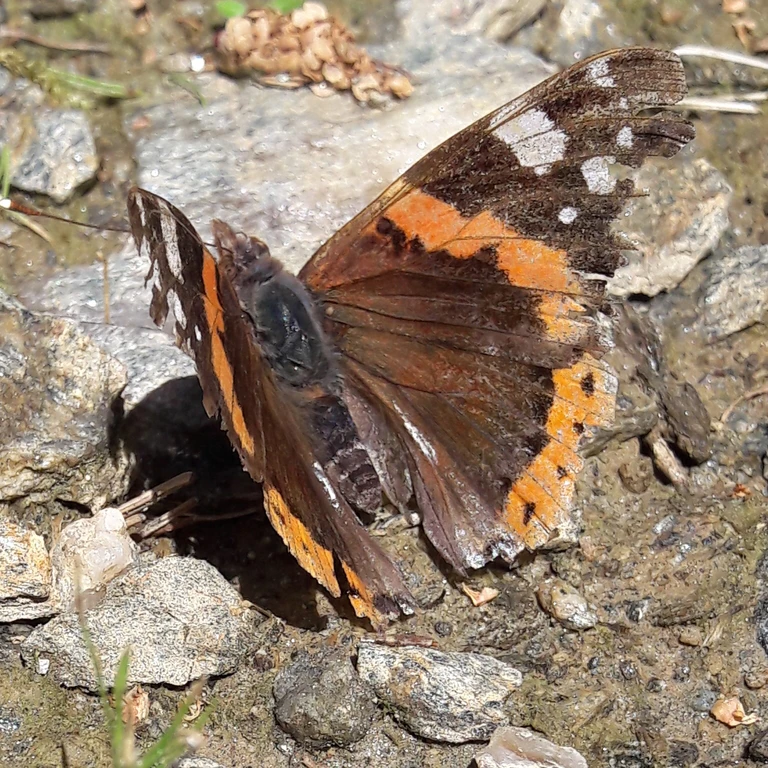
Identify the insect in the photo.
Vanessa atalanta
